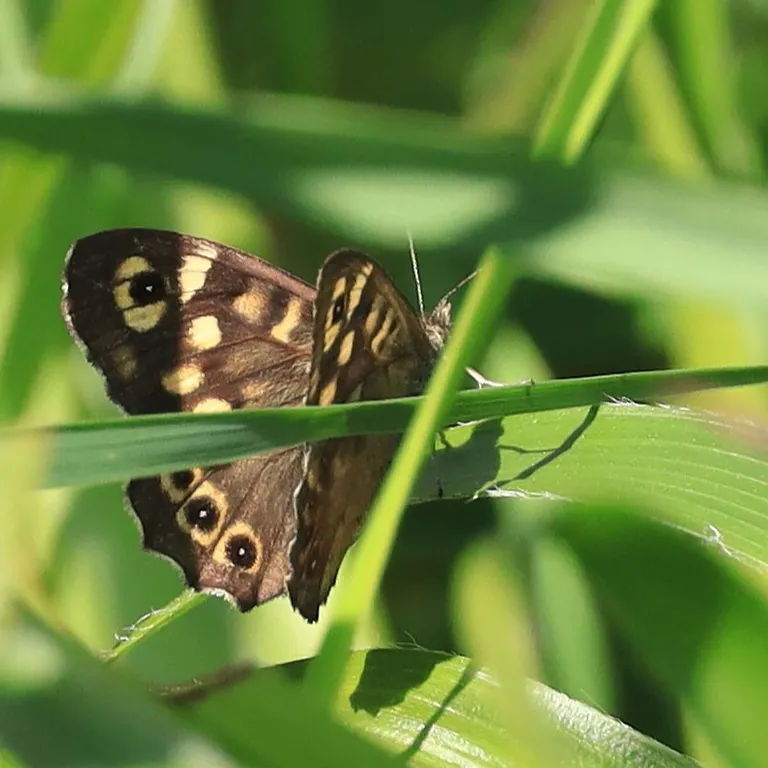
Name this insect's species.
Pararge aegeria
